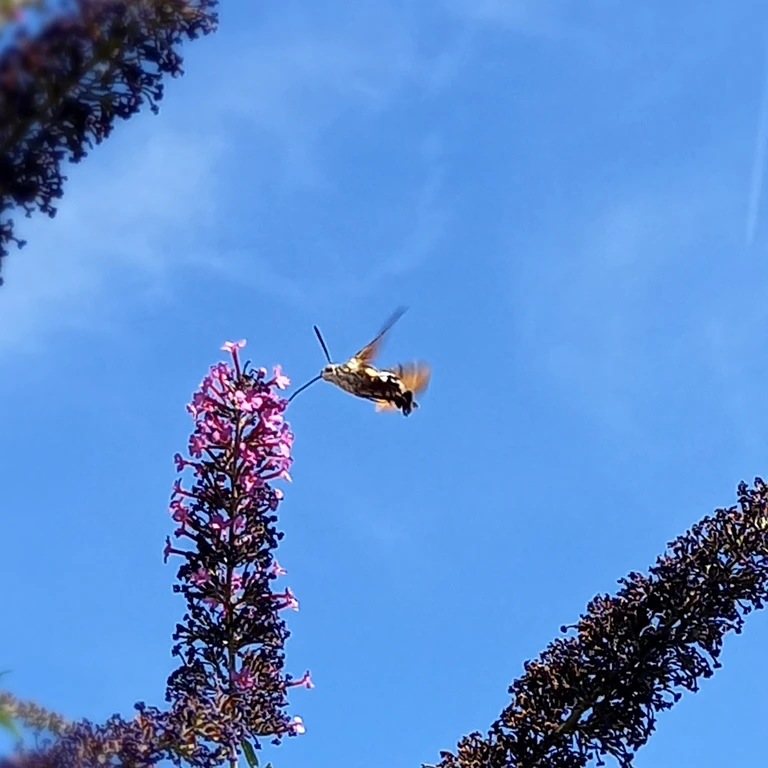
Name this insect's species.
Macroglossum stellatarum
